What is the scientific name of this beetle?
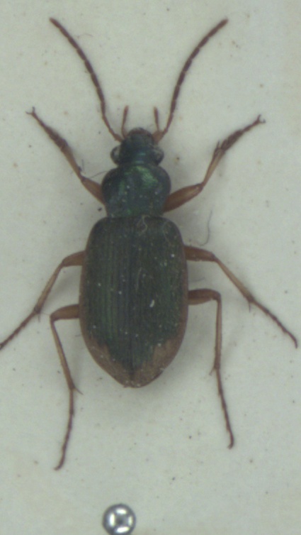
Chlaenius vestitus
